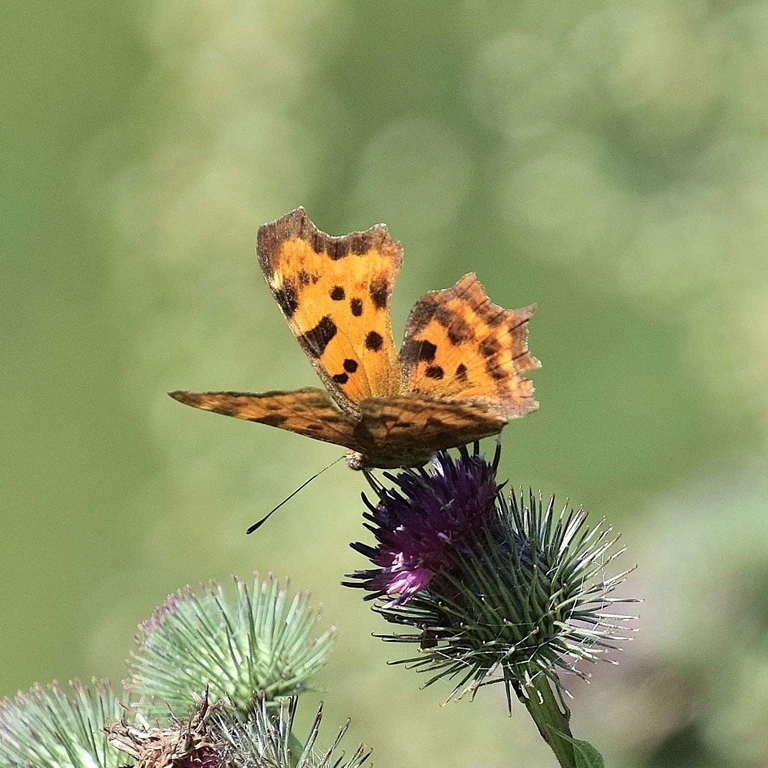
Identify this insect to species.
Polygonia c-album
